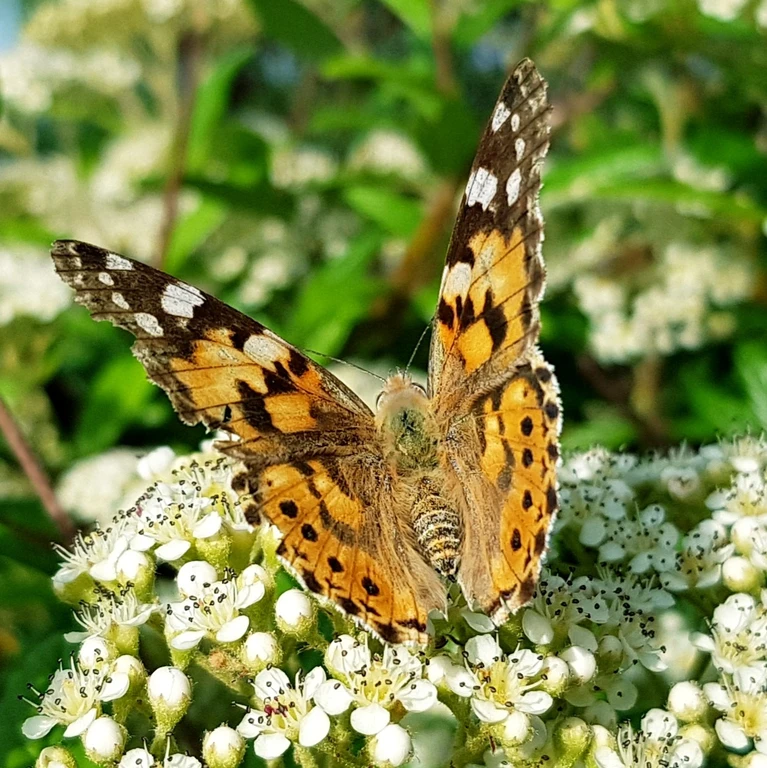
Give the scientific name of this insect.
Vanessa cardui
